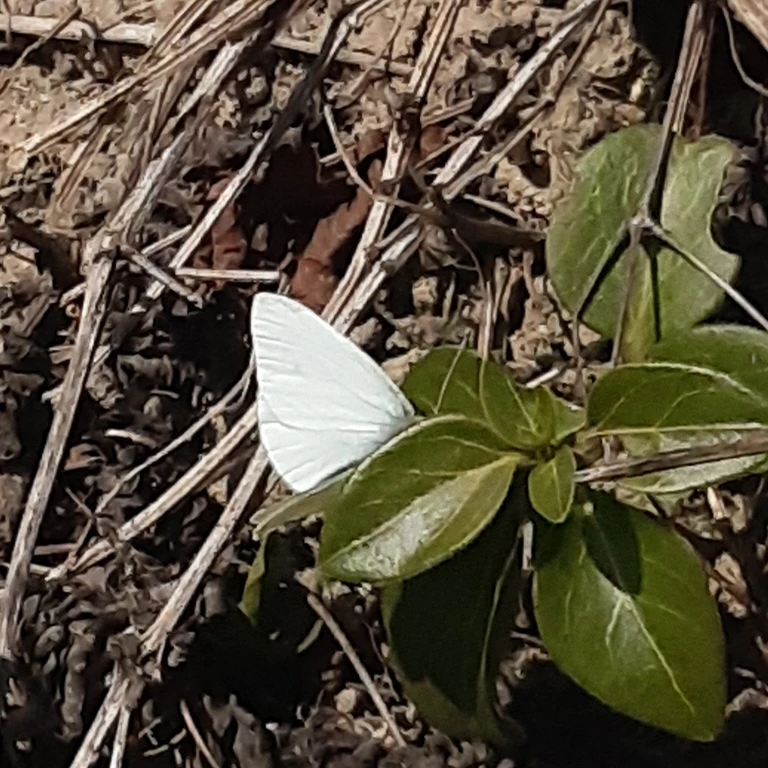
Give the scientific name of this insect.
Pieris rapae
